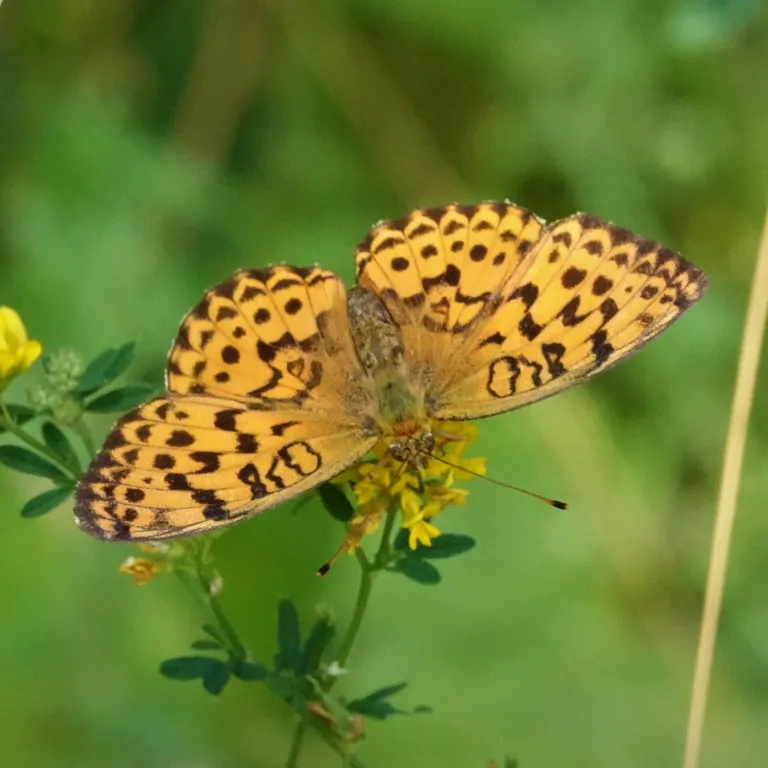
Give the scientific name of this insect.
Brenthis daphne
